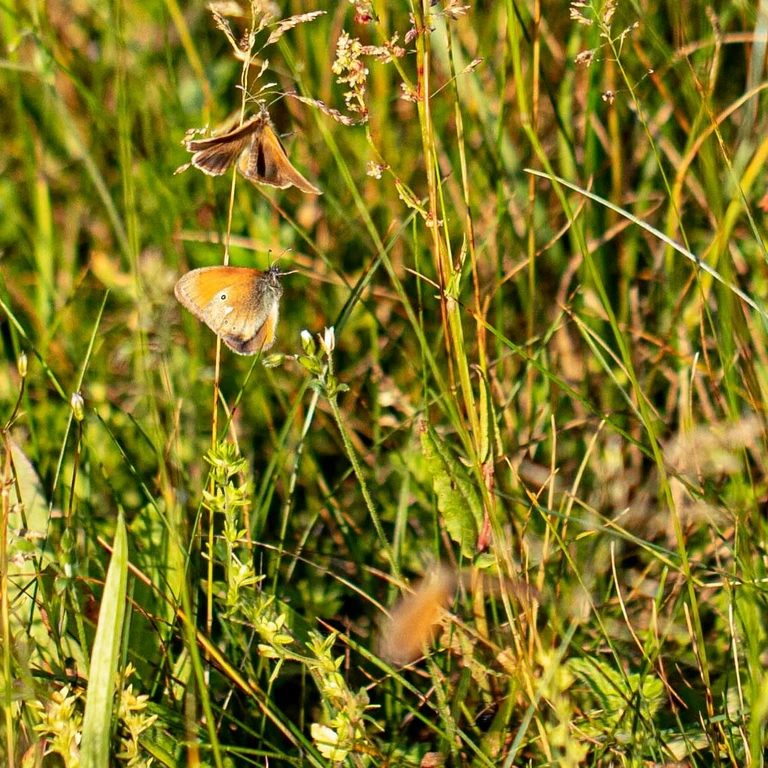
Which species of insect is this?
Coenonympha glycerion (also Coenonympha iphis)
